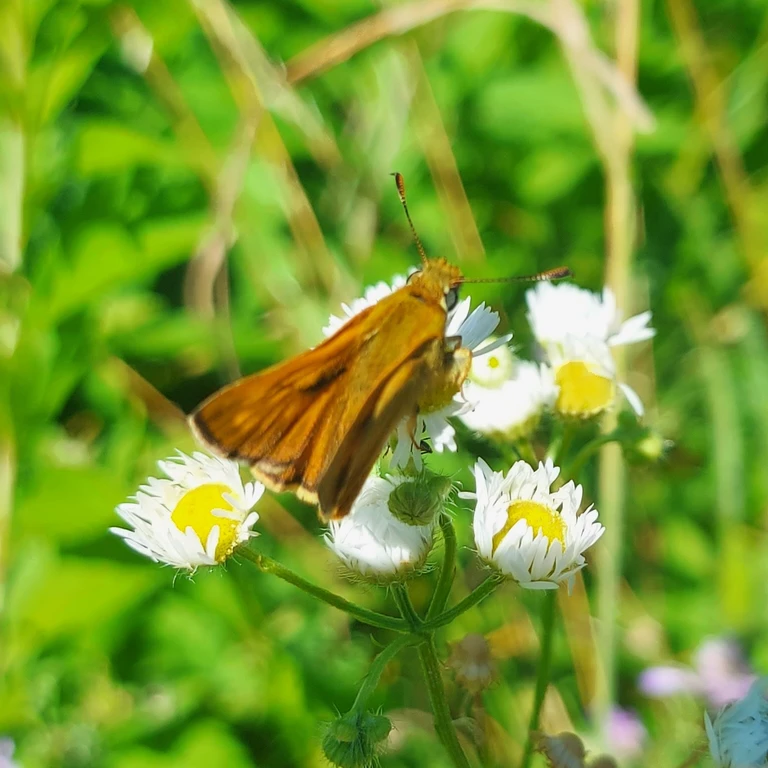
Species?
Ochlodes sylvanus (also Ochlodes venata)
